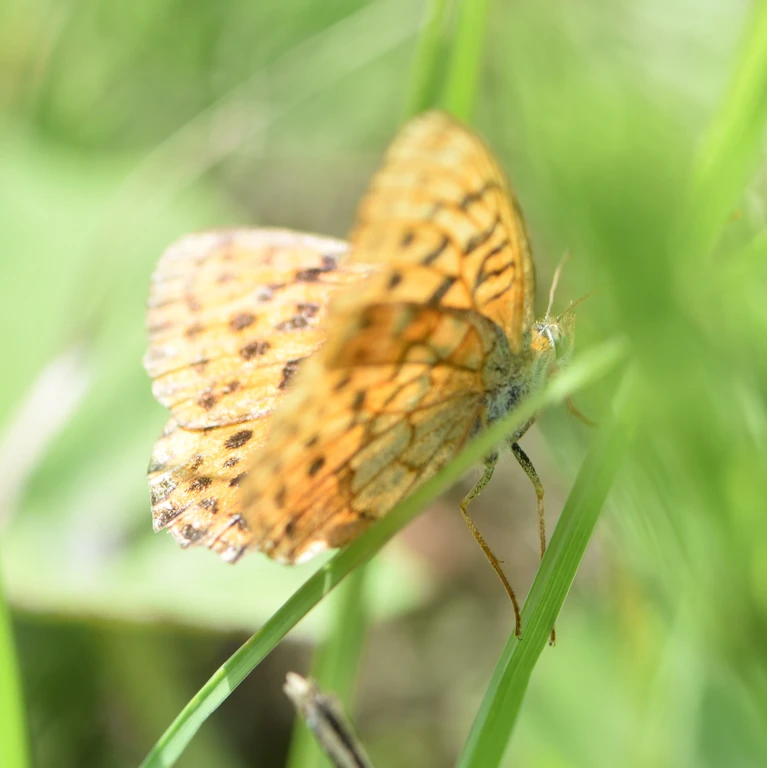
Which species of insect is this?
Brenthis daphne
